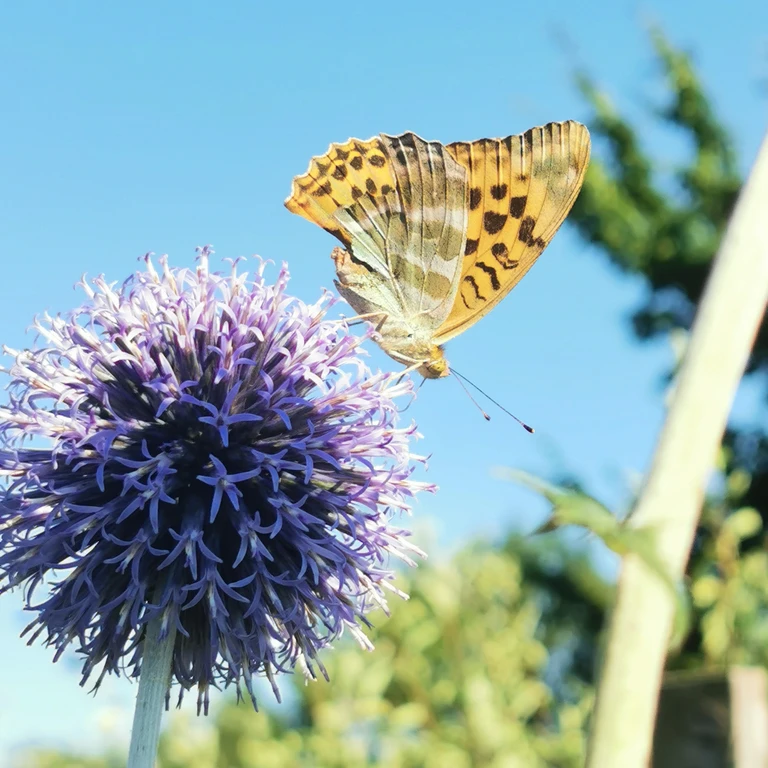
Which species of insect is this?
Argynnis paphia
